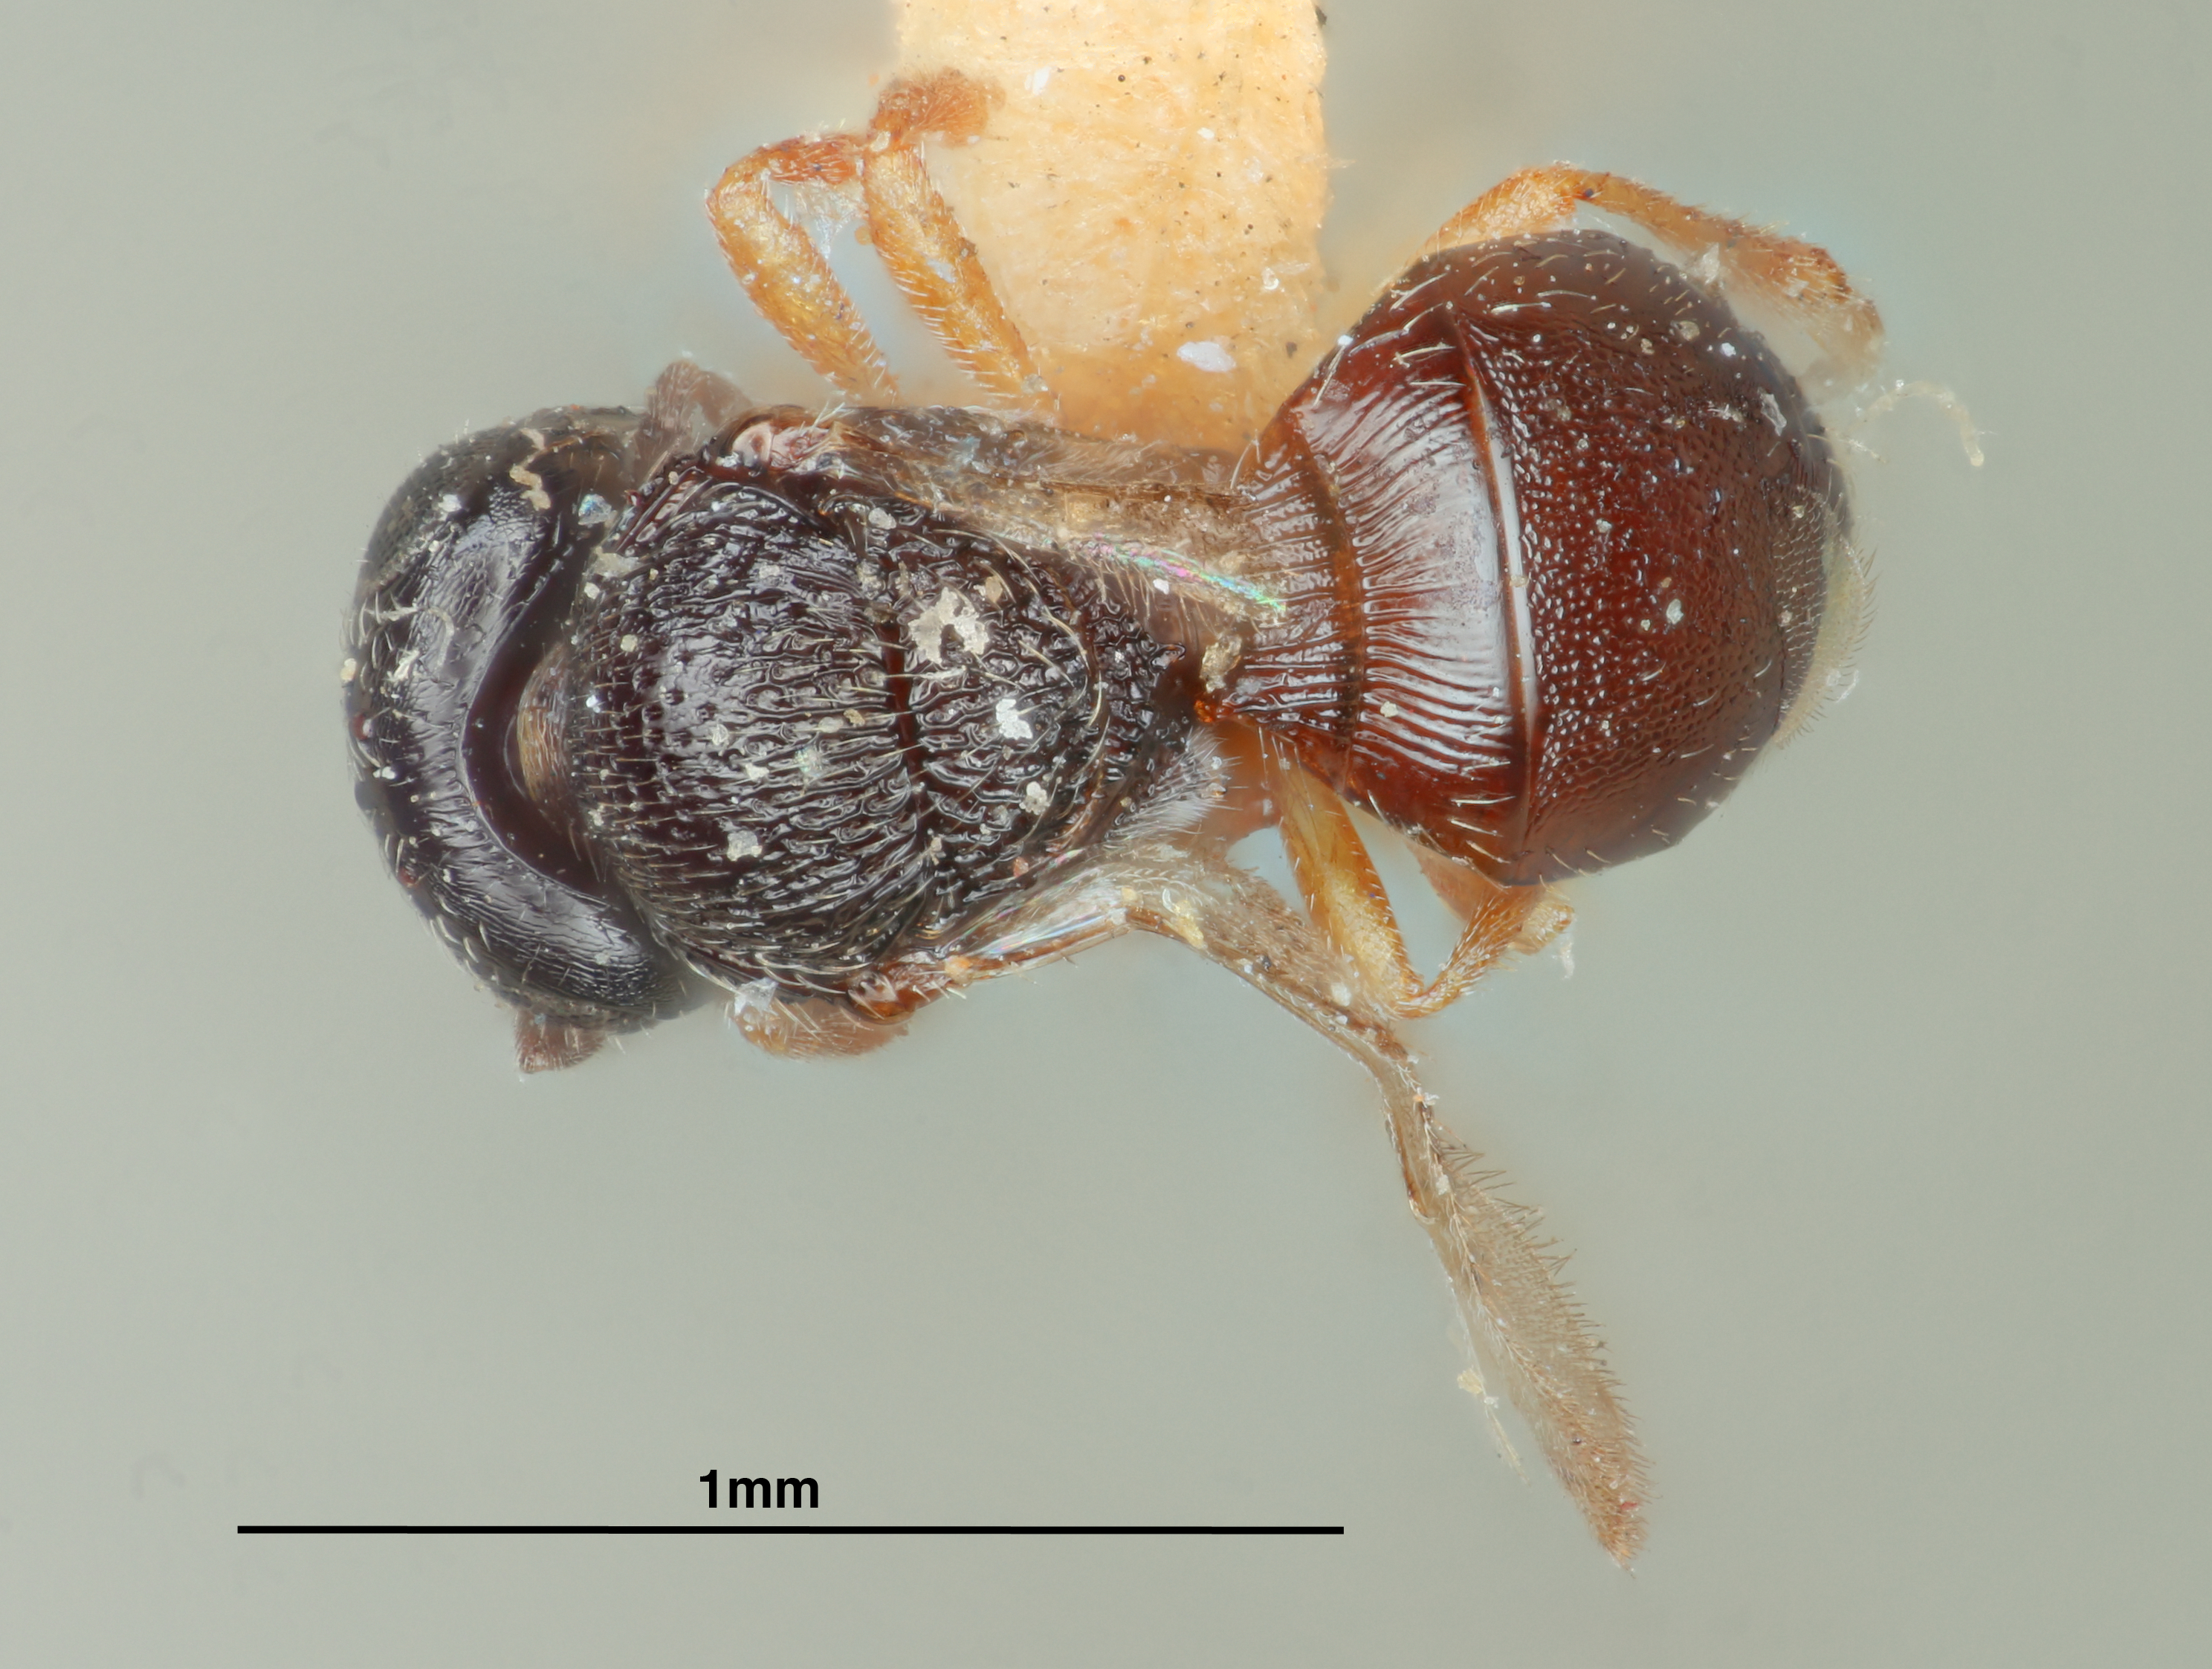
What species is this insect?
Trimorus punctiger
